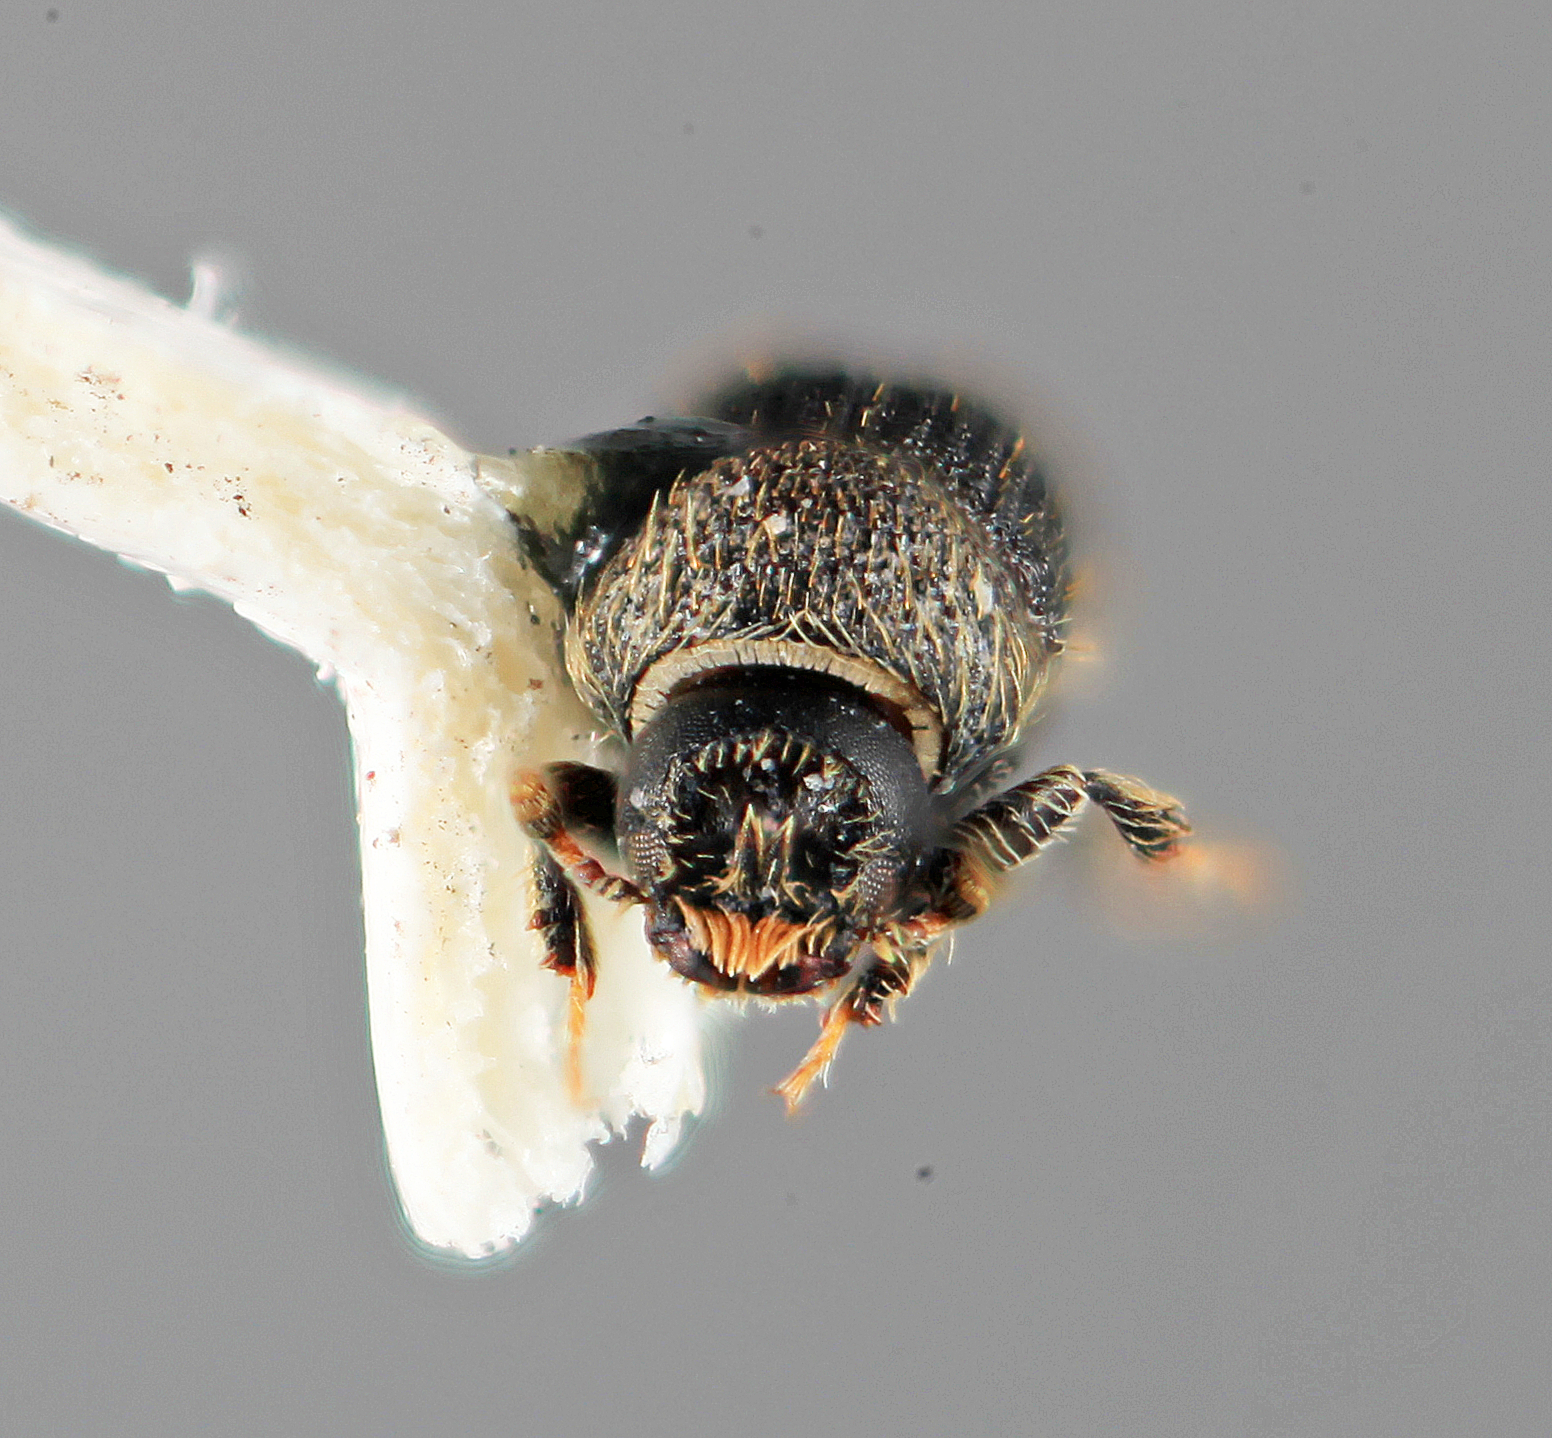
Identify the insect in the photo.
Cactopinus granulifer
